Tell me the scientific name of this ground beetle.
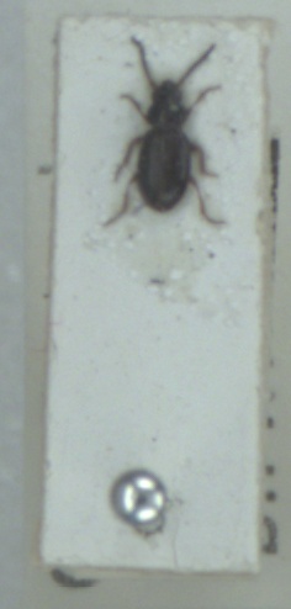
Bembidion gilvipes
